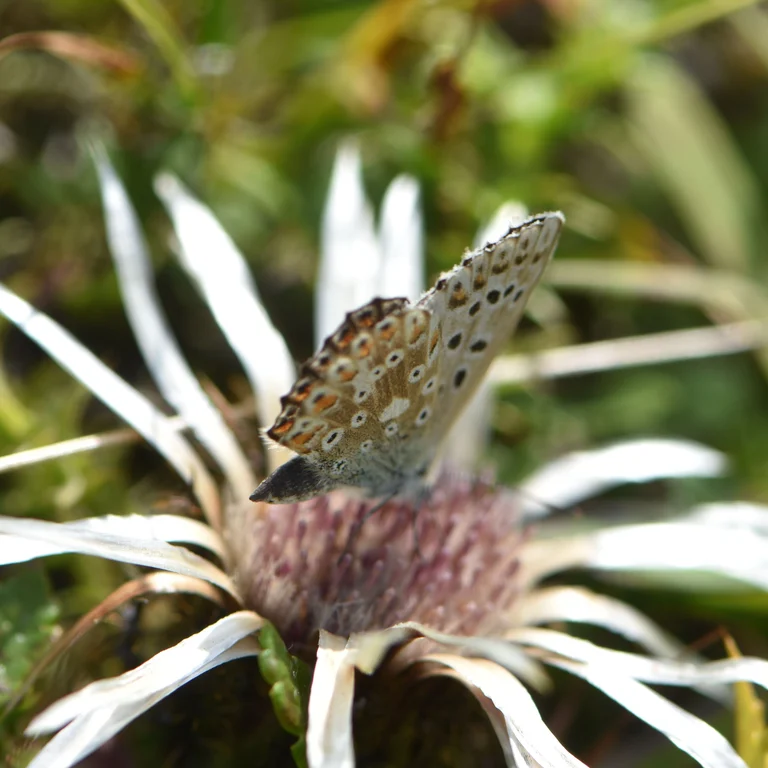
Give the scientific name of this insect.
Lysandra coridon
